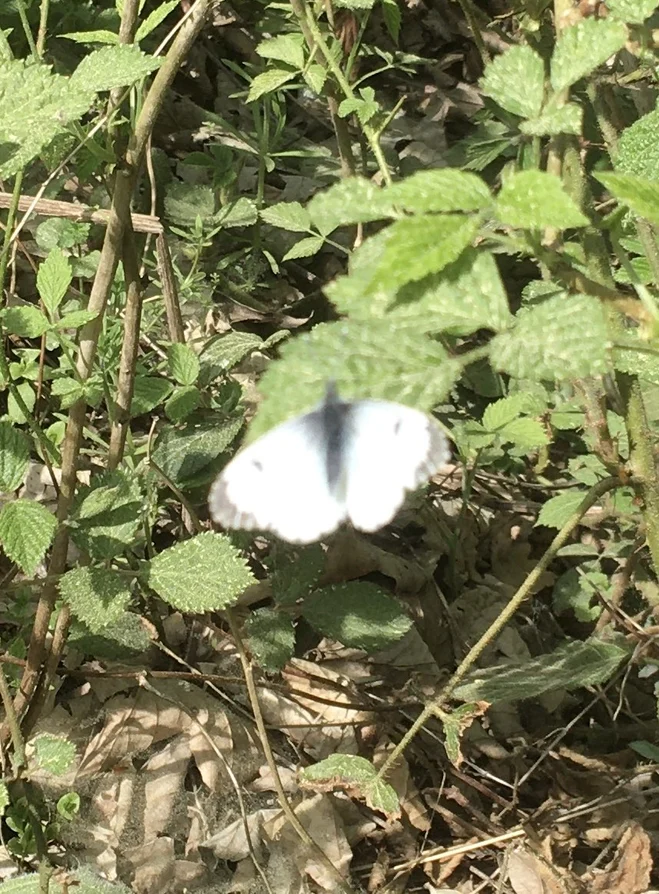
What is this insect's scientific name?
Anthocharis cardamines
